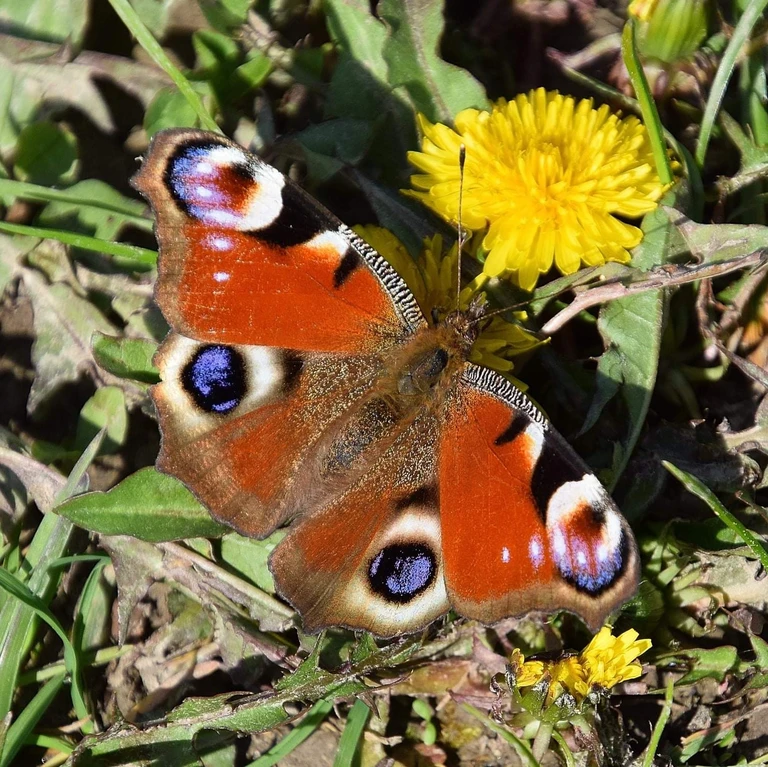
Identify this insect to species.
Aglais io
